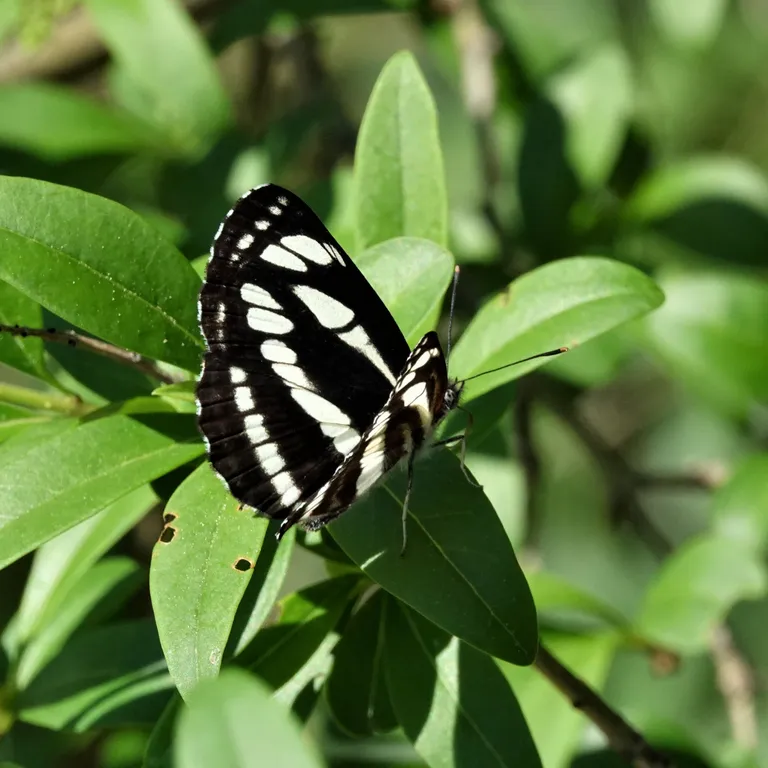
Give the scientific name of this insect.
Neptis sappho
